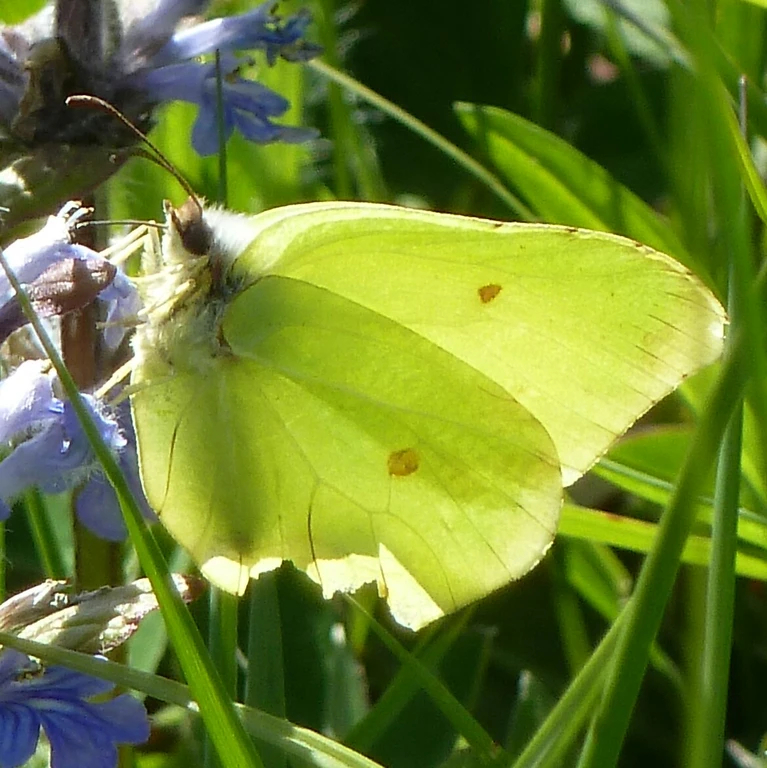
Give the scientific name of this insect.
Gonepteryx rhamni
